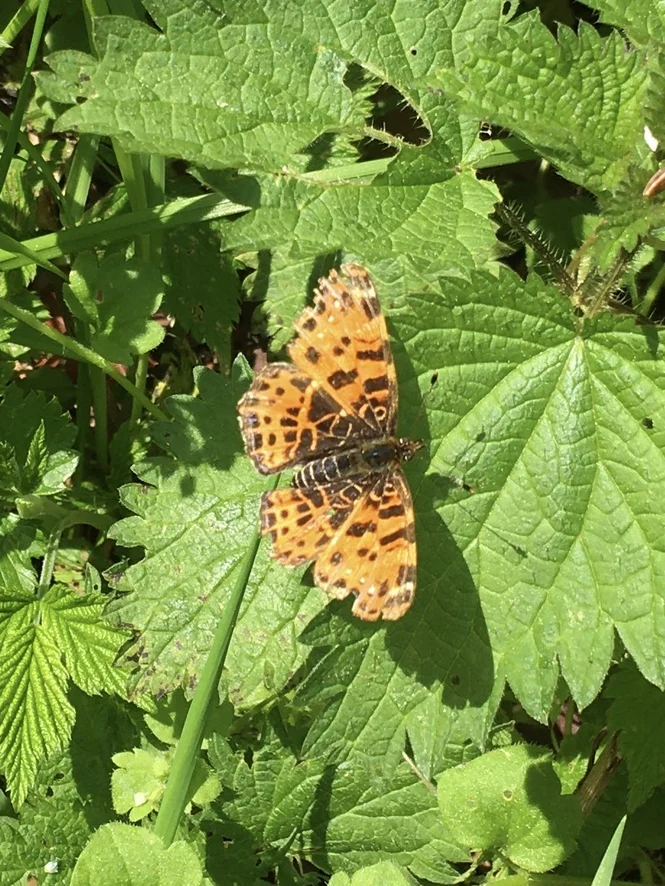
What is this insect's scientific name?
Araschnia levana
